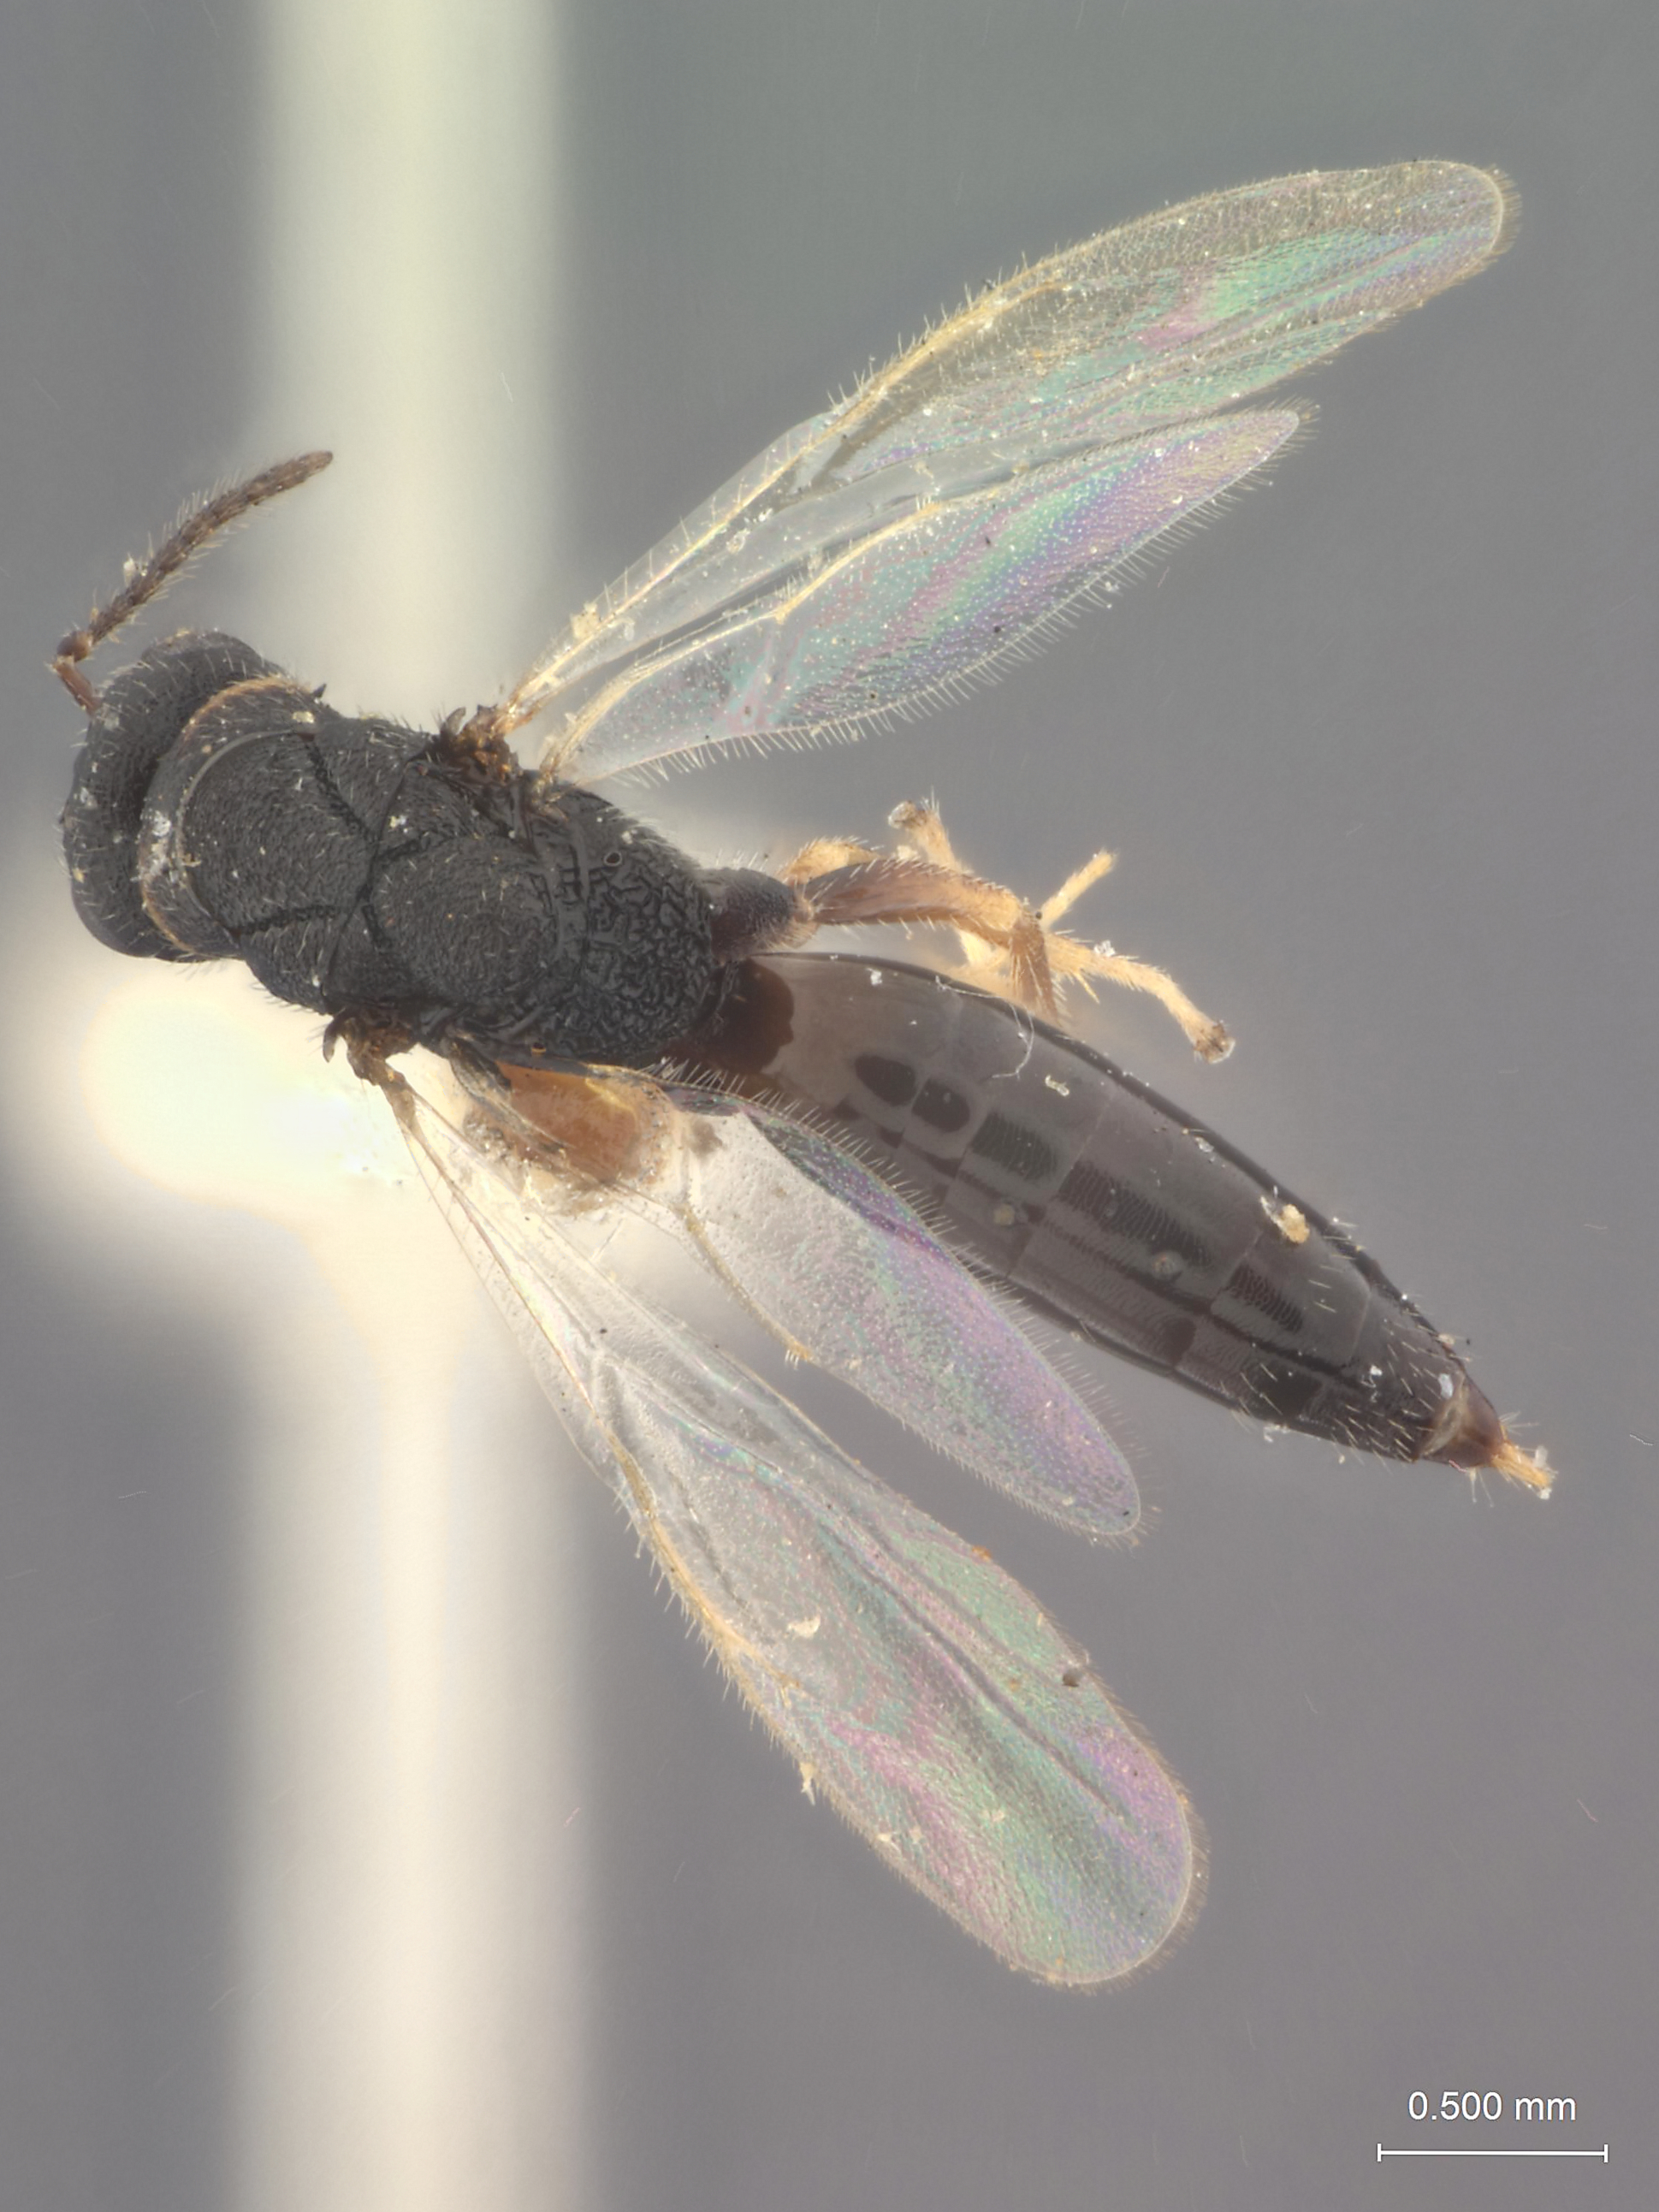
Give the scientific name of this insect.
Harmolita hesperus
